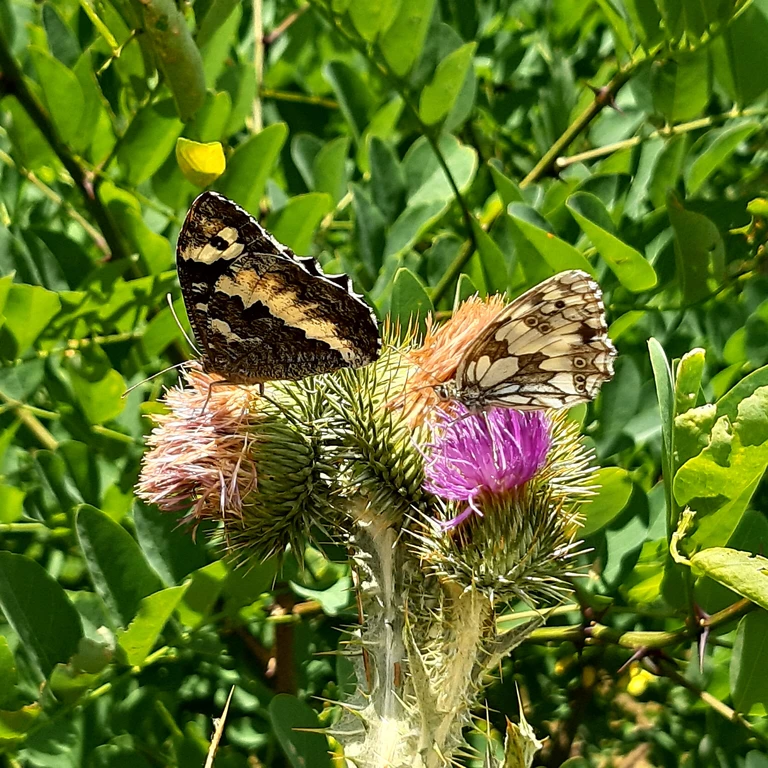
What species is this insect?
Brintesia circe
